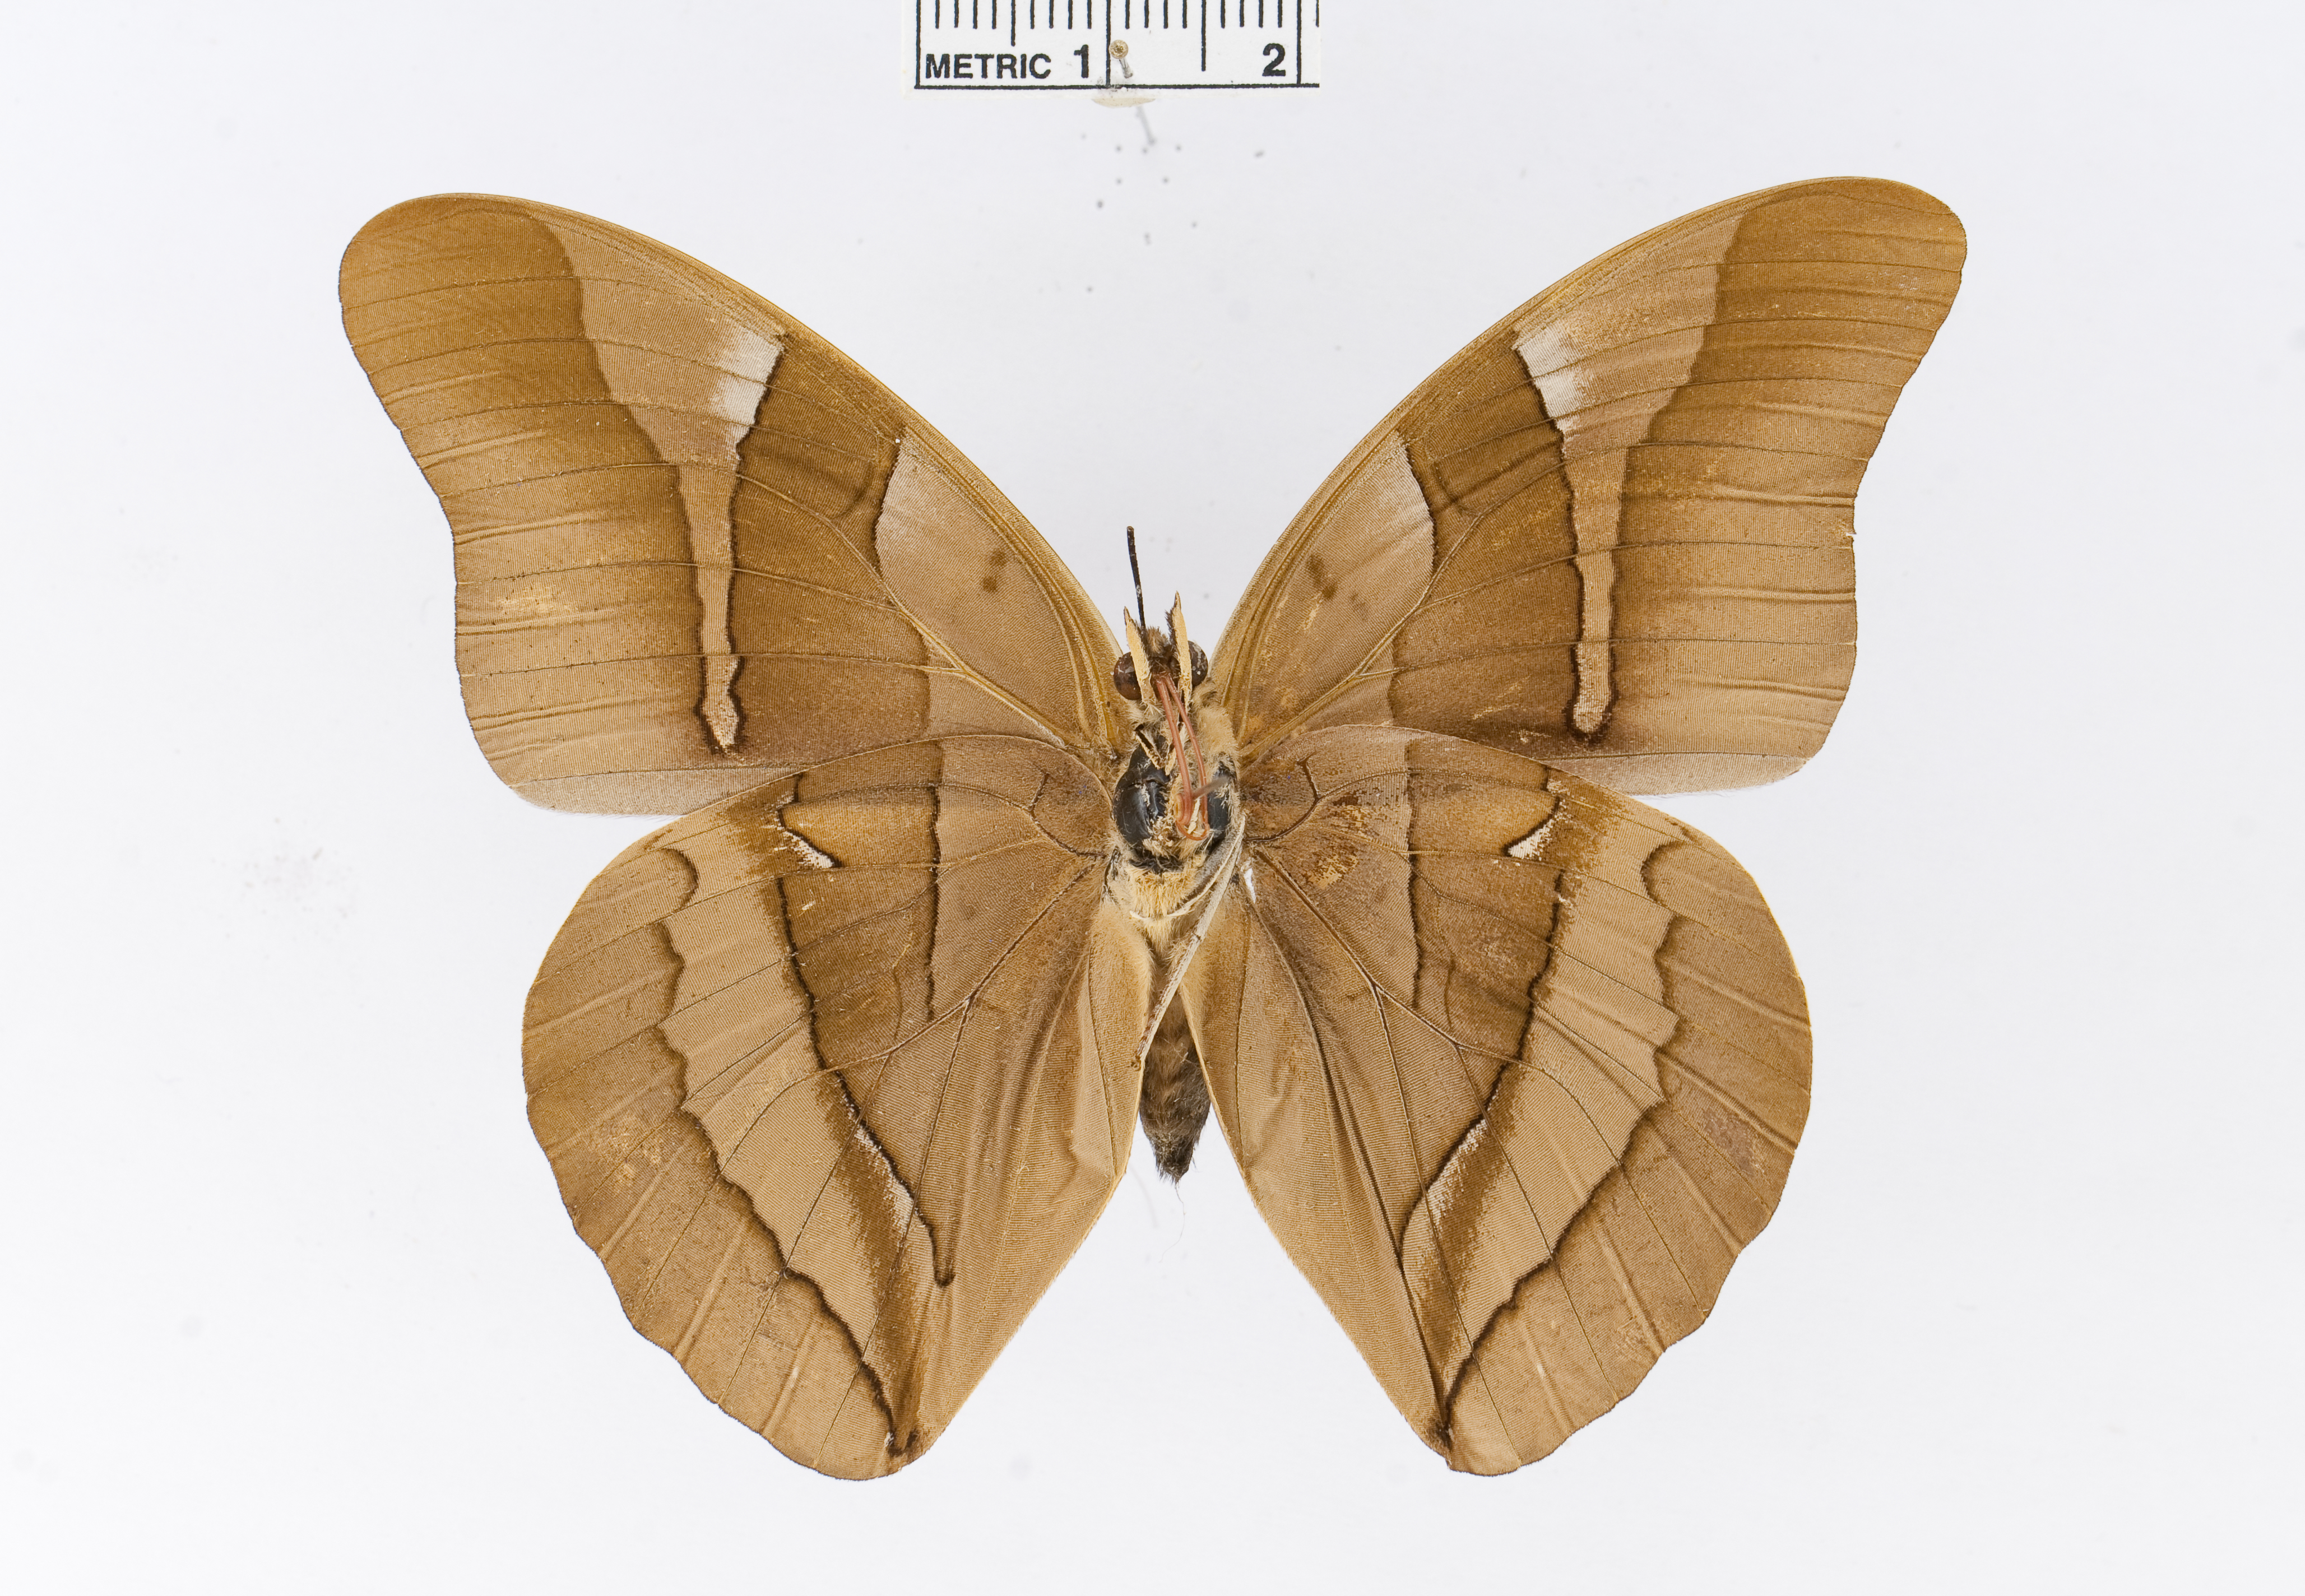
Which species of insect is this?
Archaeoprepona chalciope
